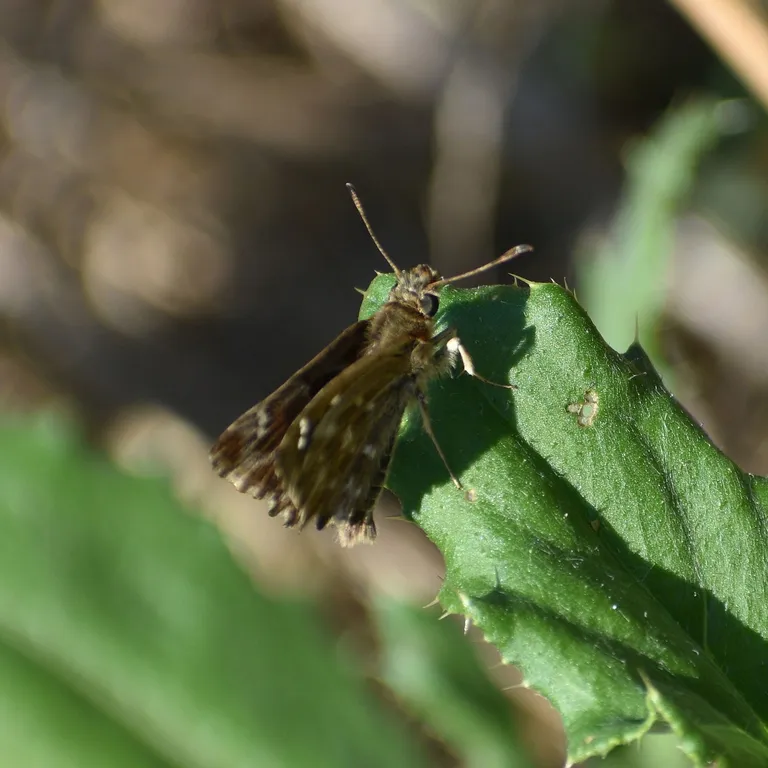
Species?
Carcharodus alceae
